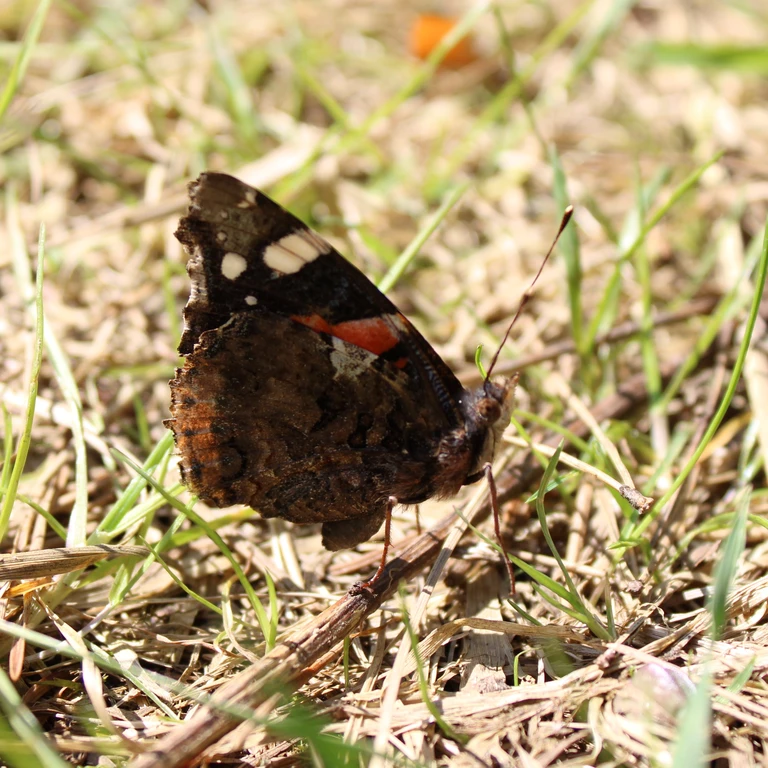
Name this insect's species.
Vanessa atalanta
